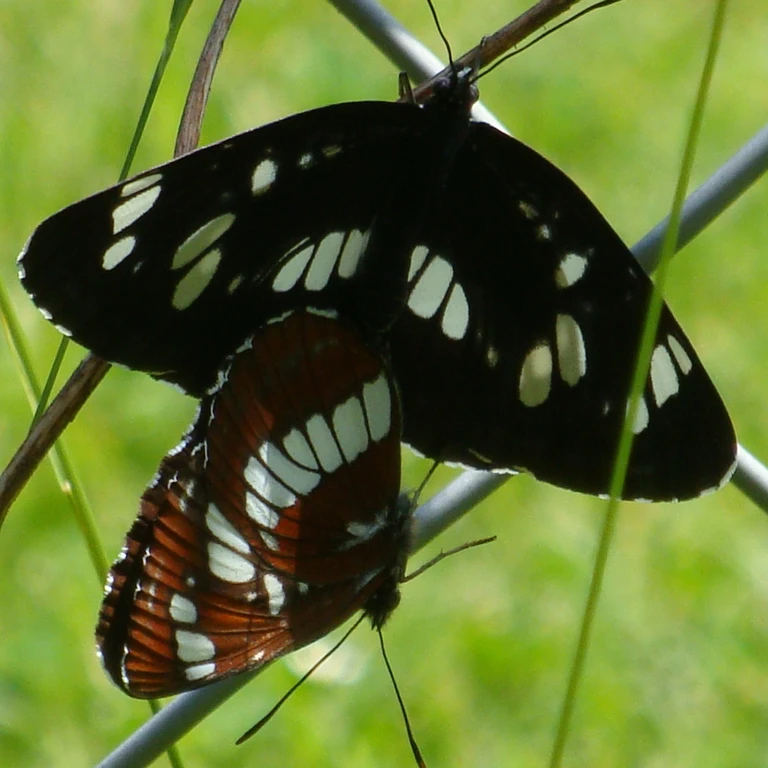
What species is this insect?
Neptis rivularis
